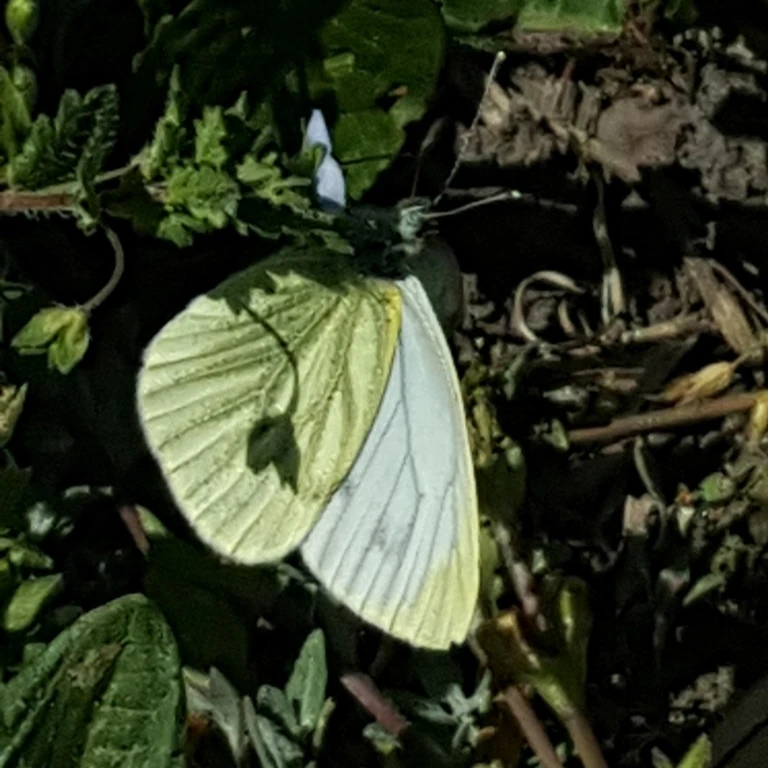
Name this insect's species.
Pieris napi
